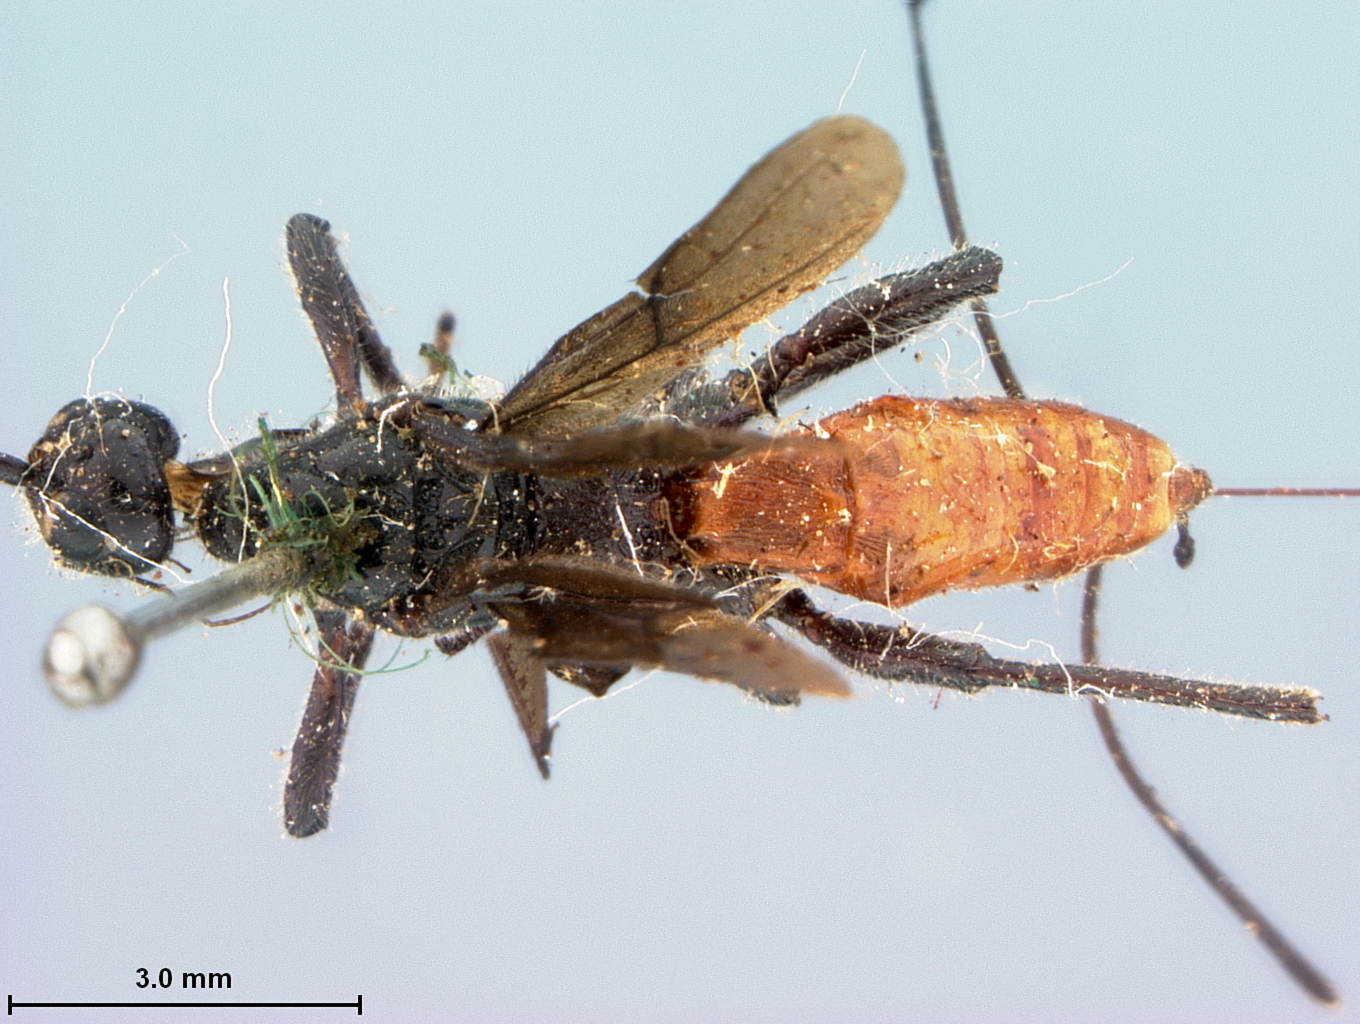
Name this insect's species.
Bracon radiatus
